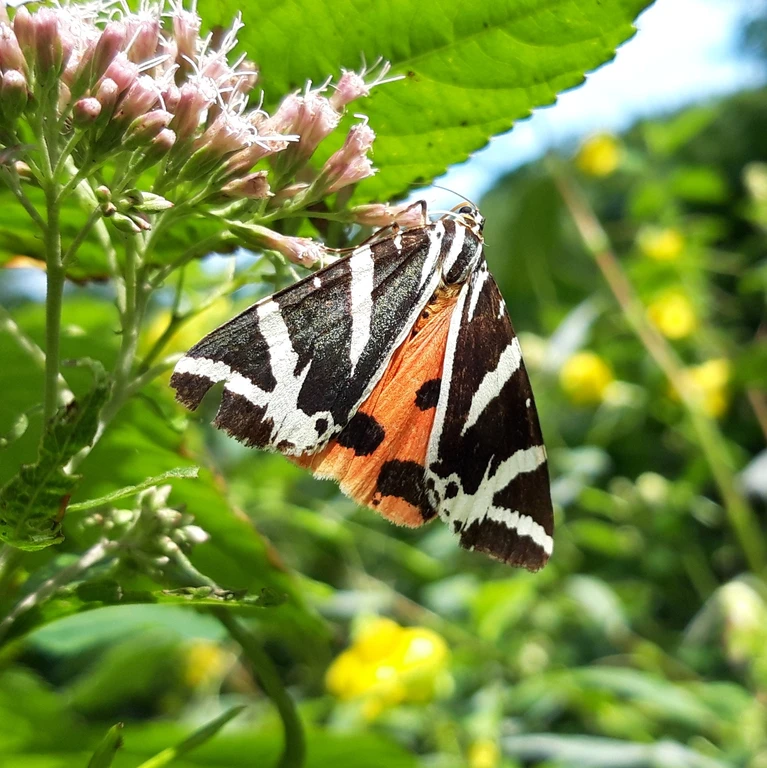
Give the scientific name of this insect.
Euplagia quadripunctaria
